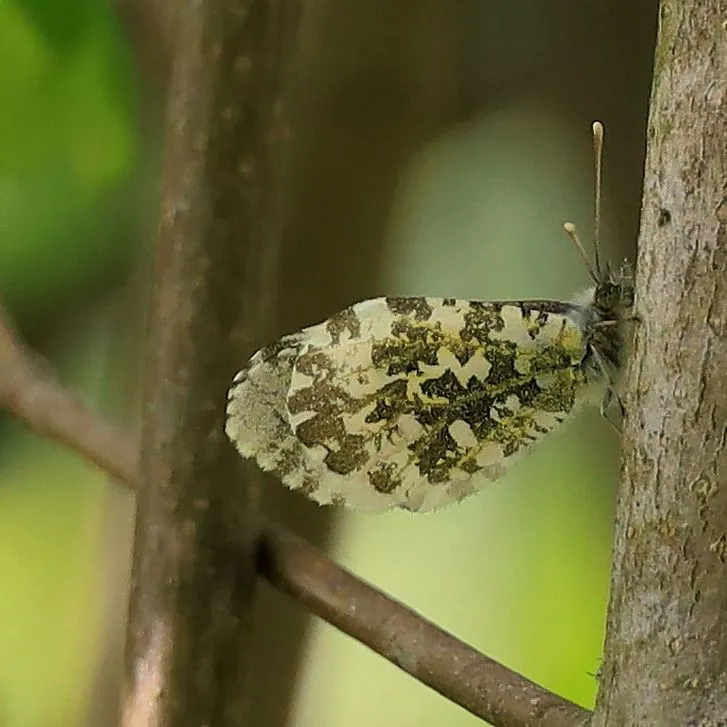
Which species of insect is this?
Anthocharis cardamines
